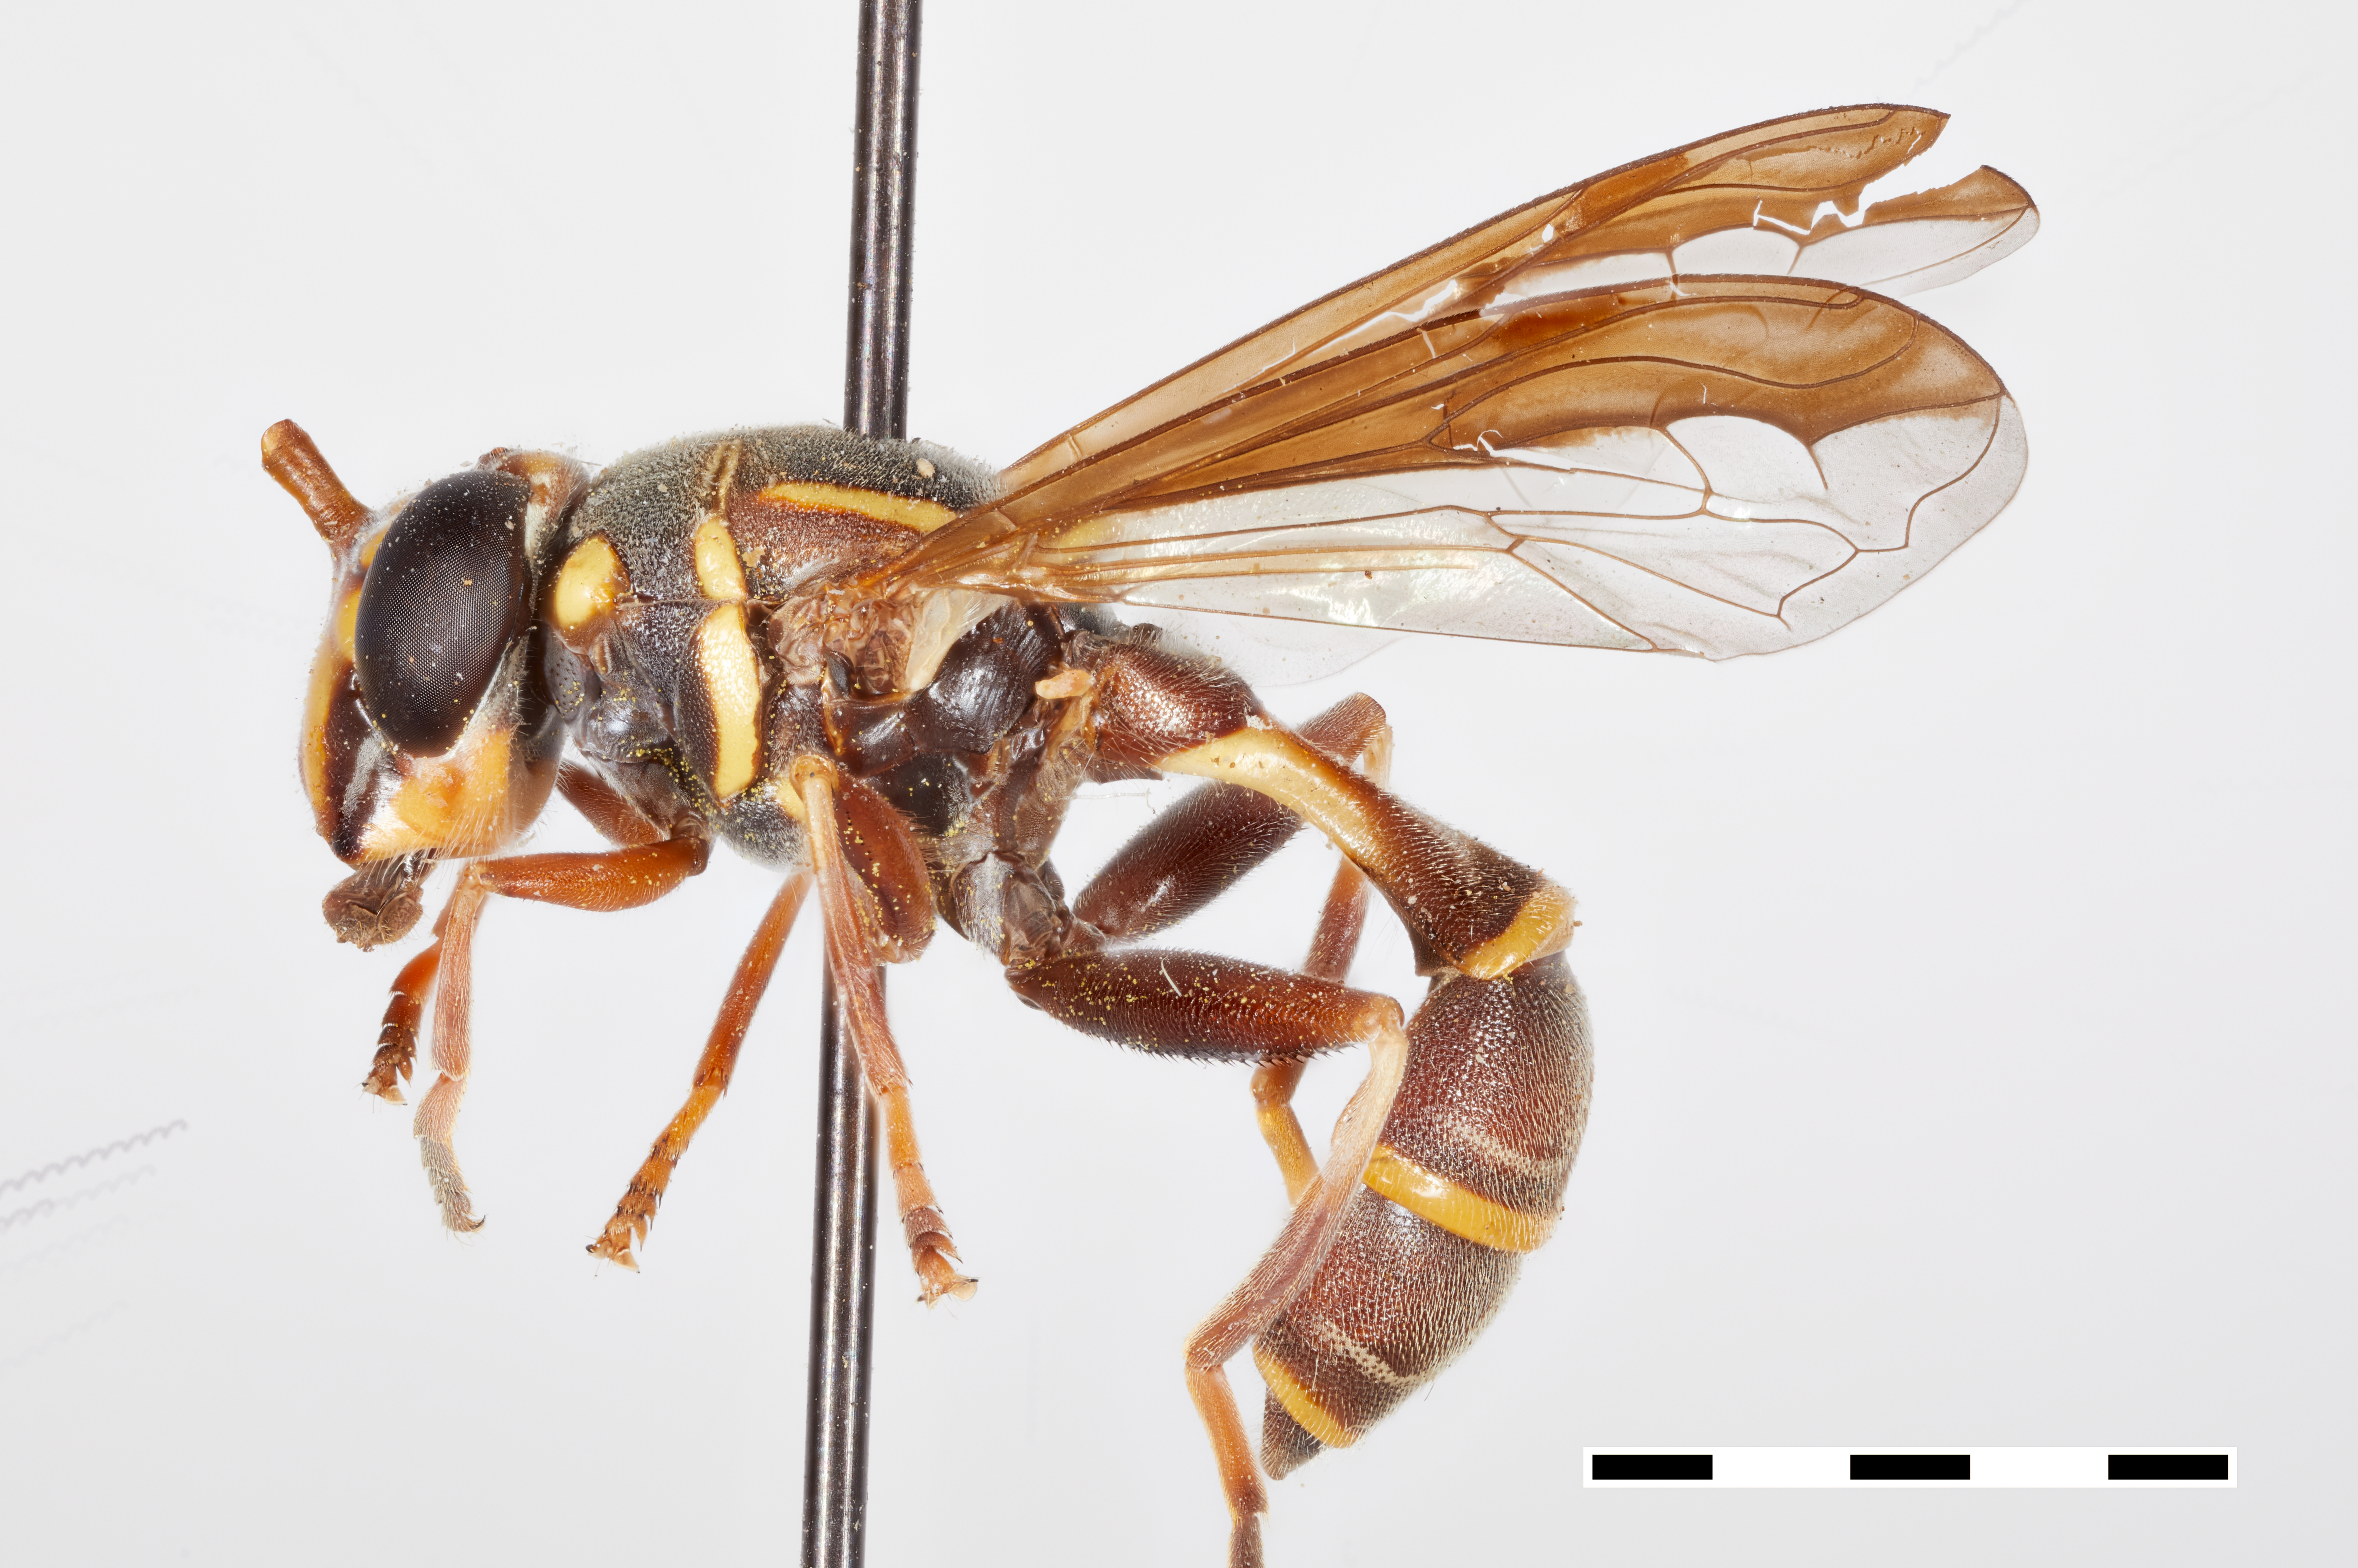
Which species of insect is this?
Polybiomyia engelhardti
